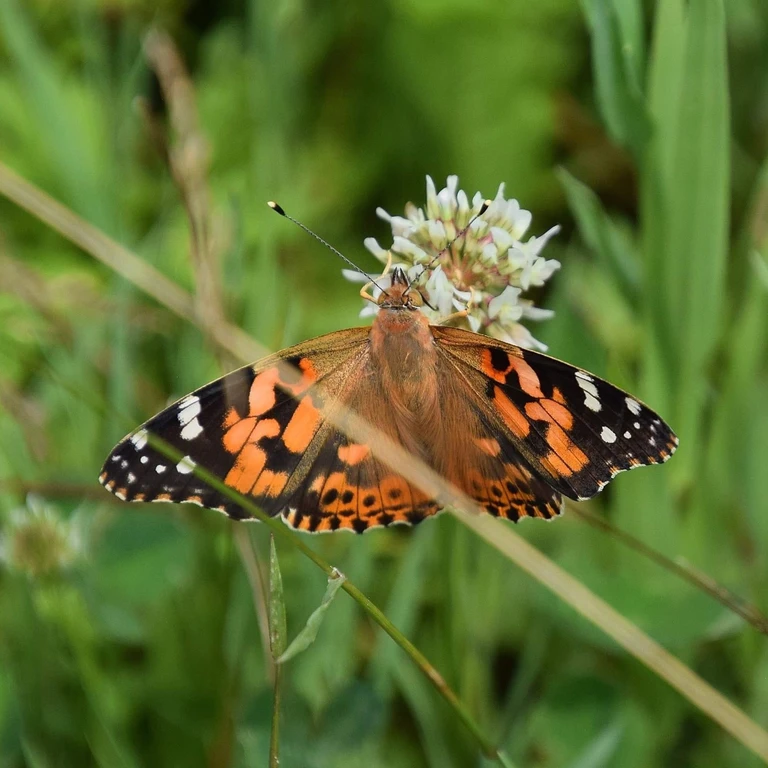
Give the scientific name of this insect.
Vanessa cardui
